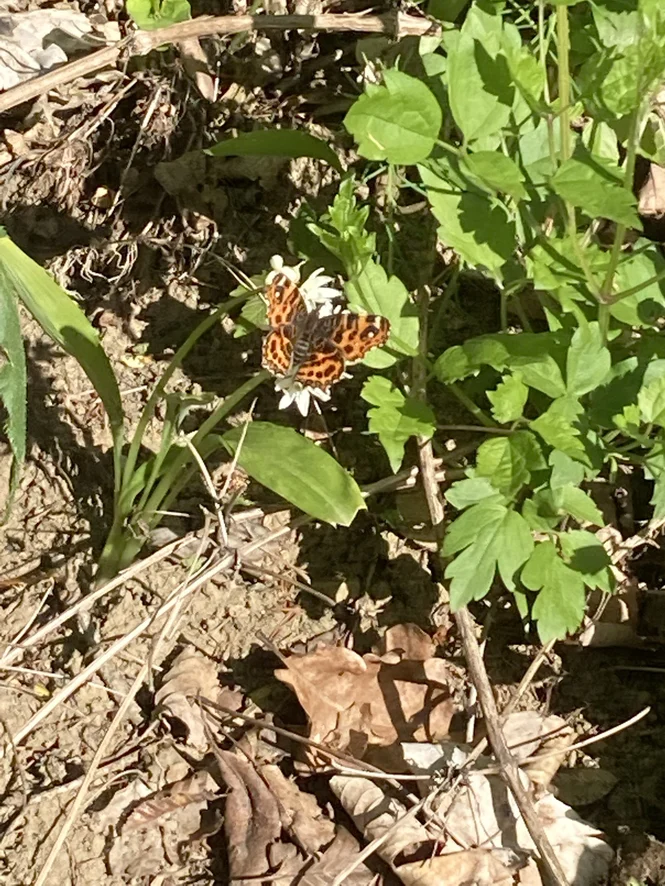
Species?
Araschnia levana
